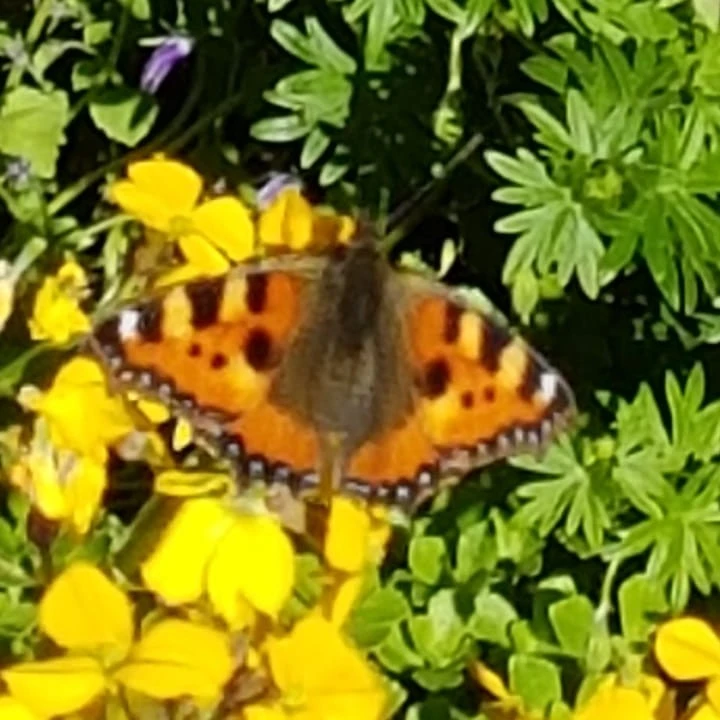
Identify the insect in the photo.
Aglais urticae
